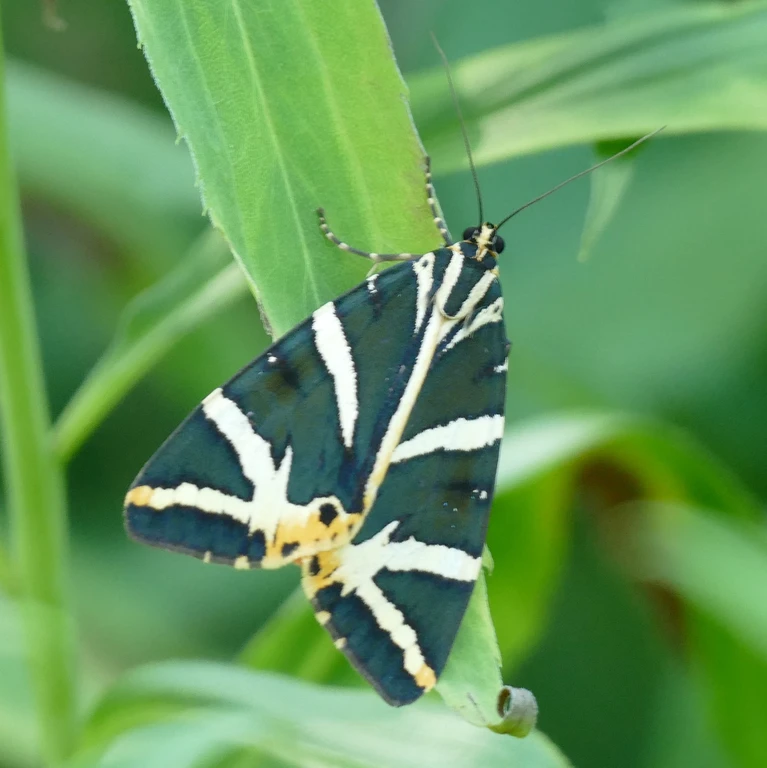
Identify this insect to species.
Euplagia quadripunctaria
